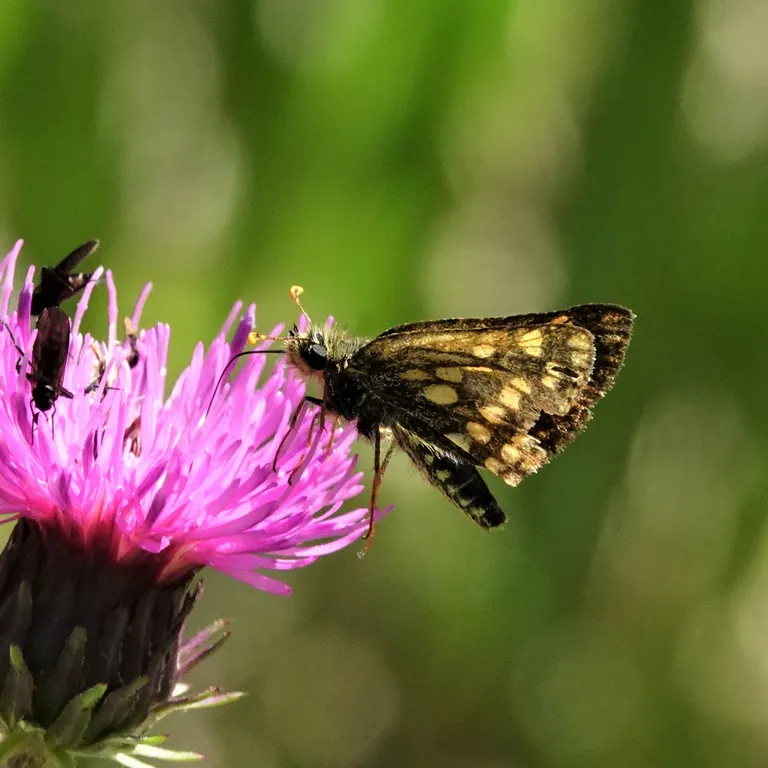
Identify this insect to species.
Carterocephalus palaemon
